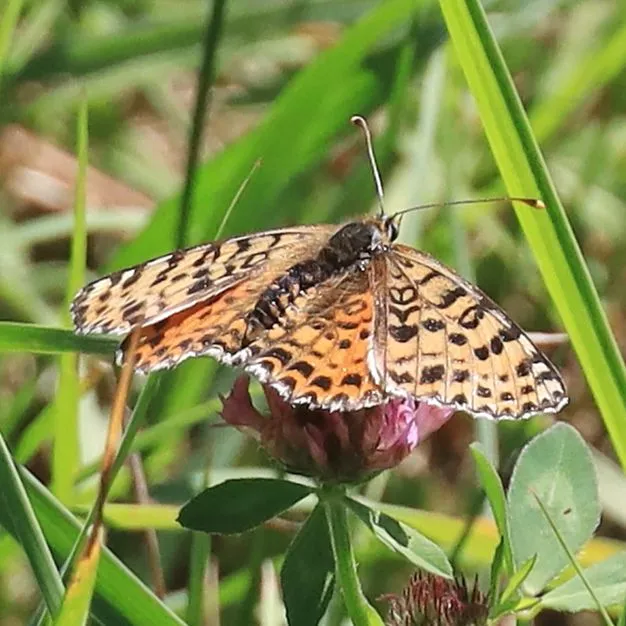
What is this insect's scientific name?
Melitaea didyma
